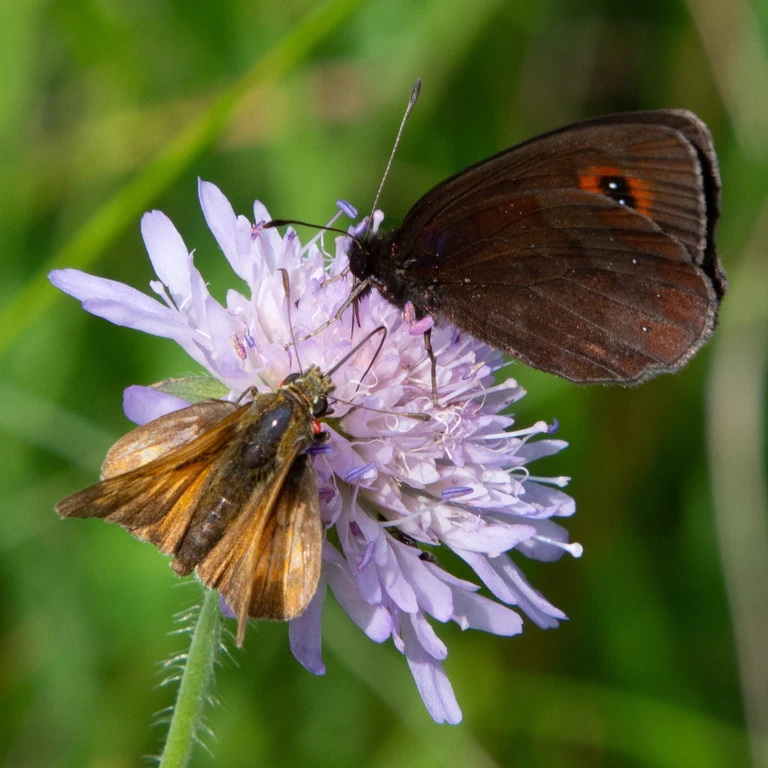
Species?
Erebia aethiops
